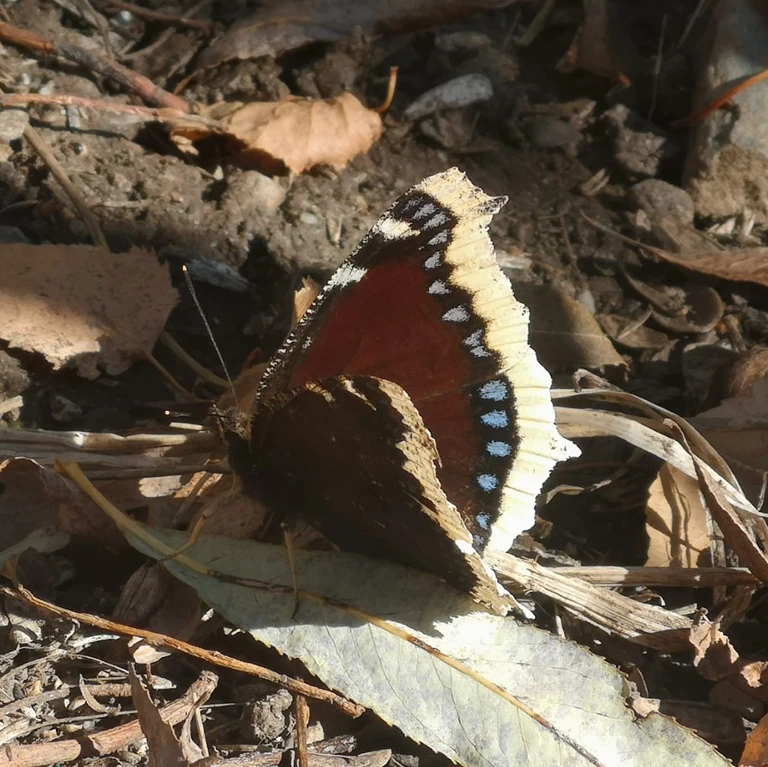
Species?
Nymphalis antiopa
